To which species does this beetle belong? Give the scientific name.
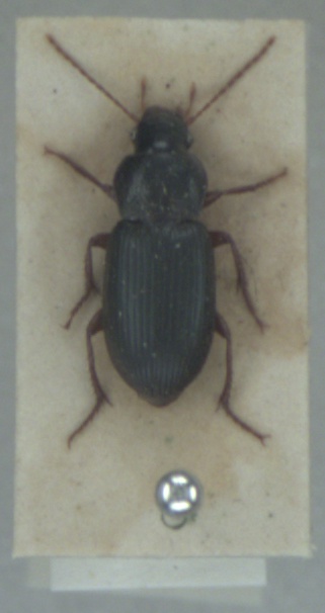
Ophonus azureus
